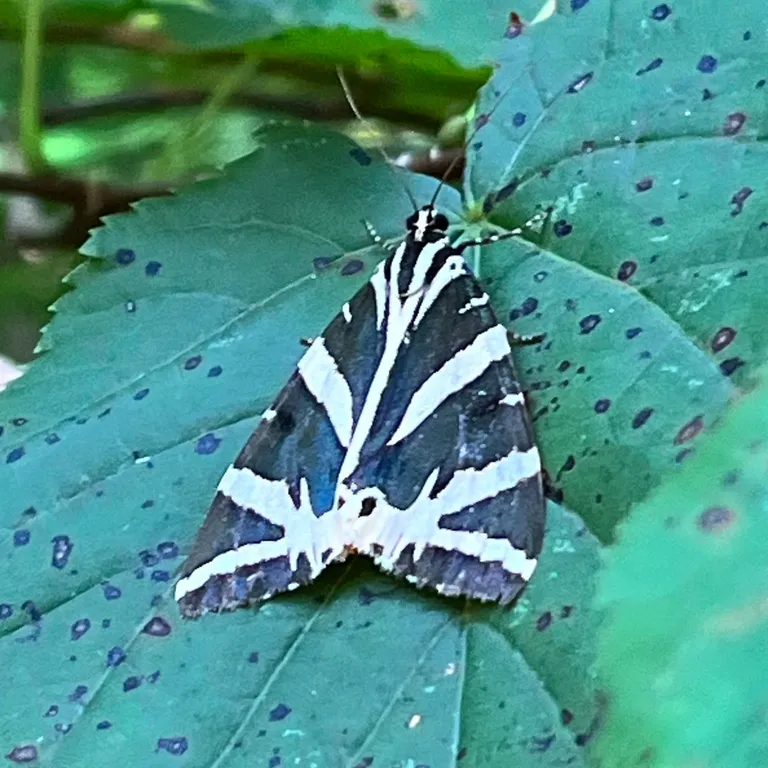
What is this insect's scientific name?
Euplagia quadripunctaria
